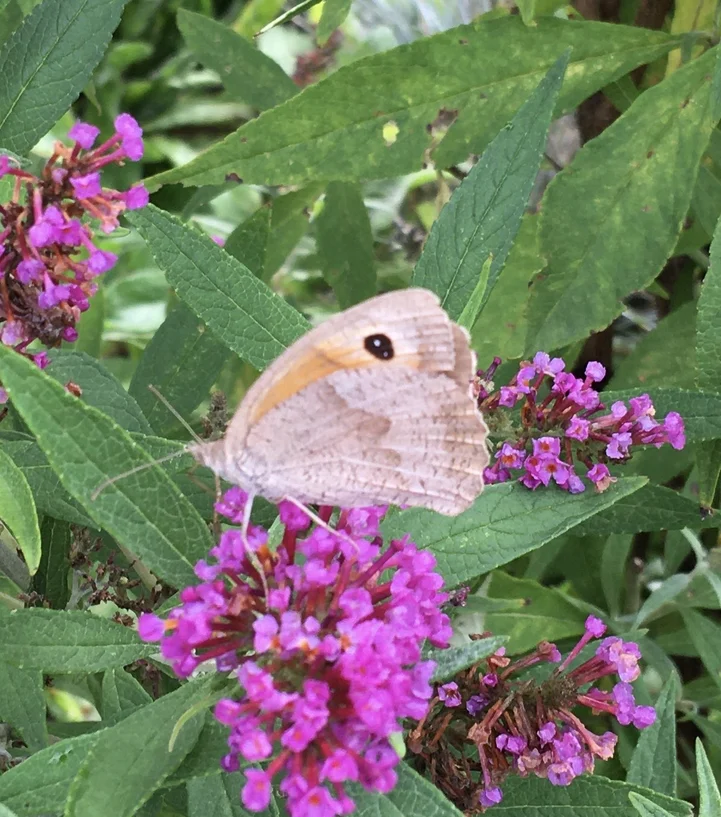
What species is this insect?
Maniola jurtina
